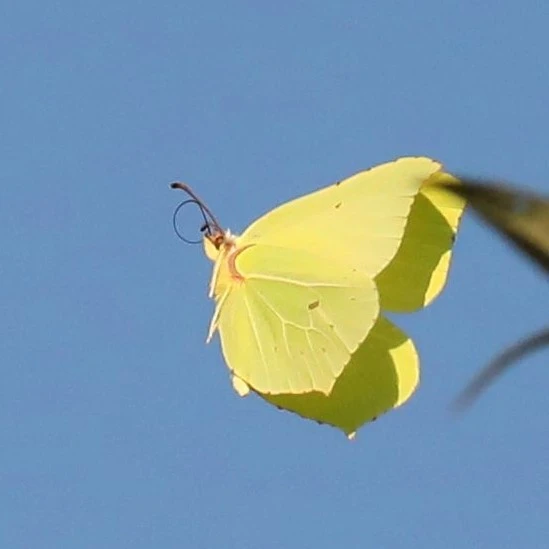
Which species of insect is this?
Gonepteryx rhamni
